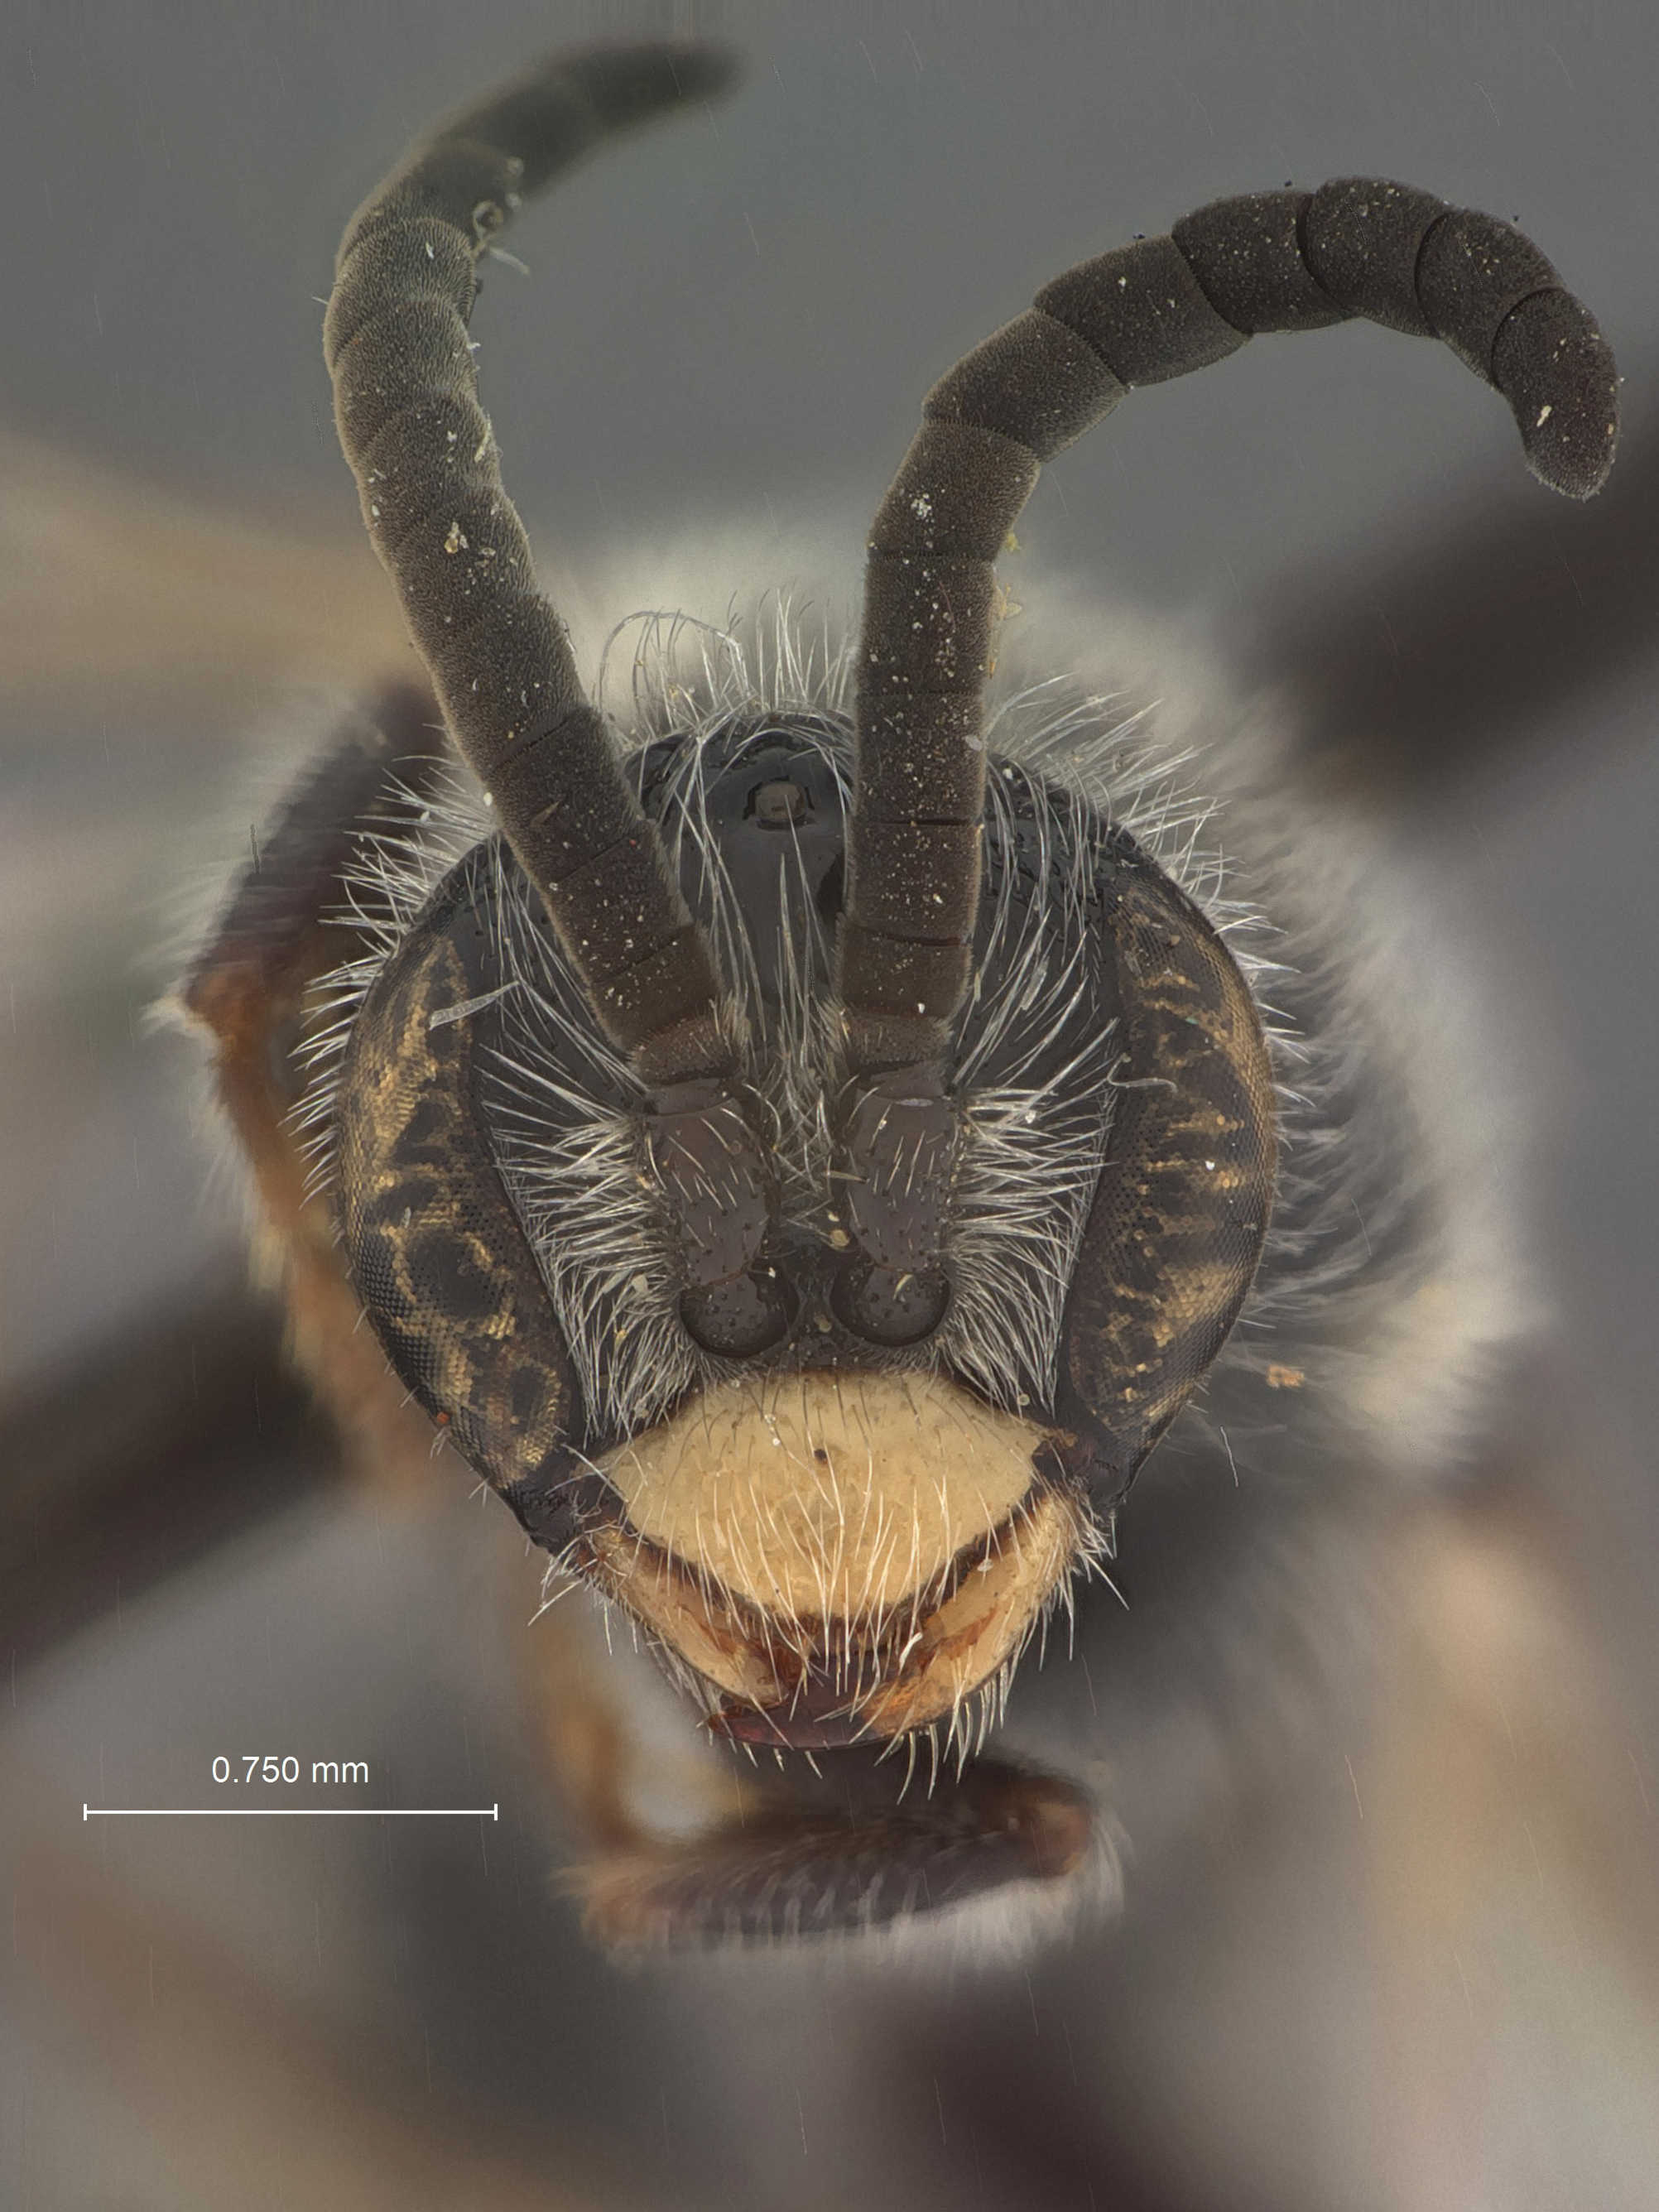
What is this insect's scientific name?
Paratiphia sculleni
